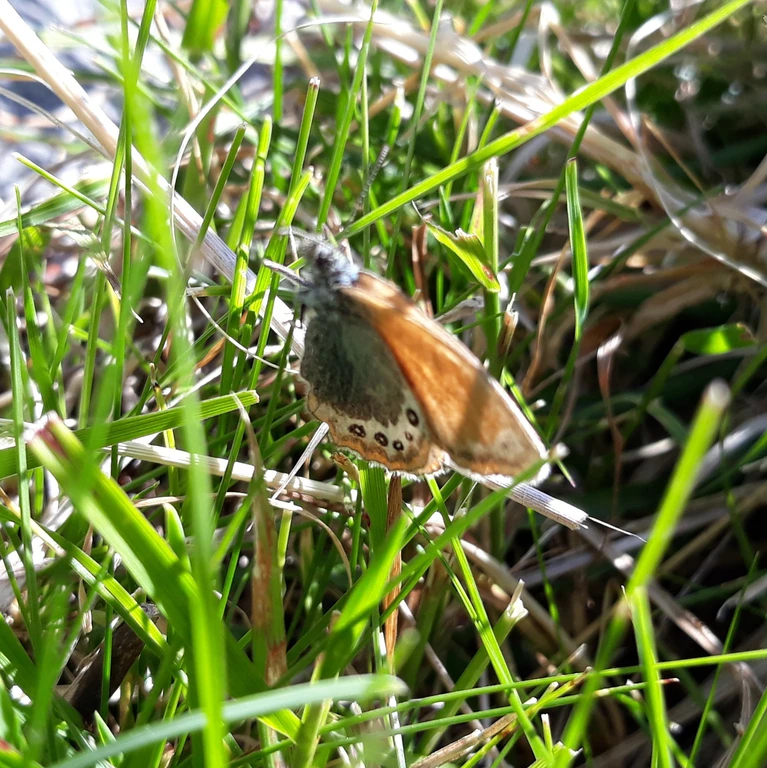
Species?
Coenonympha gardetta
